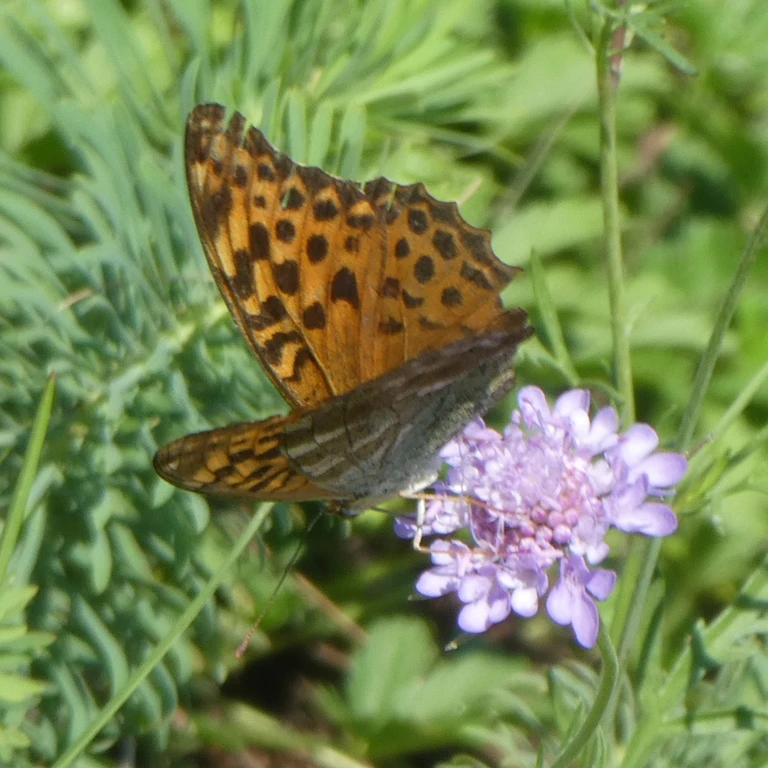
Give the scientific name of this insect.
Argynnis paphia
